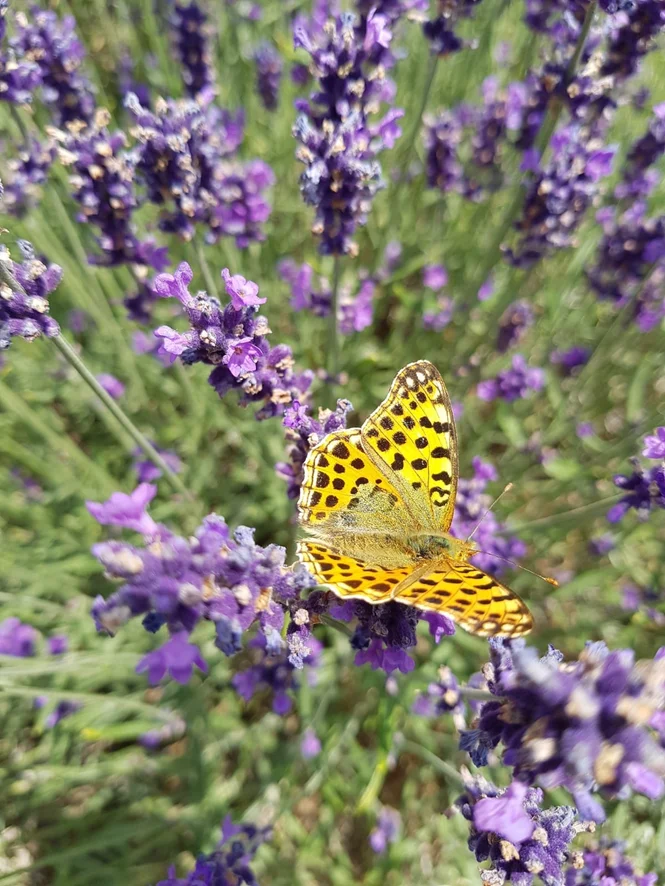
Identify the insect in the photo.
Issoria lathonia
